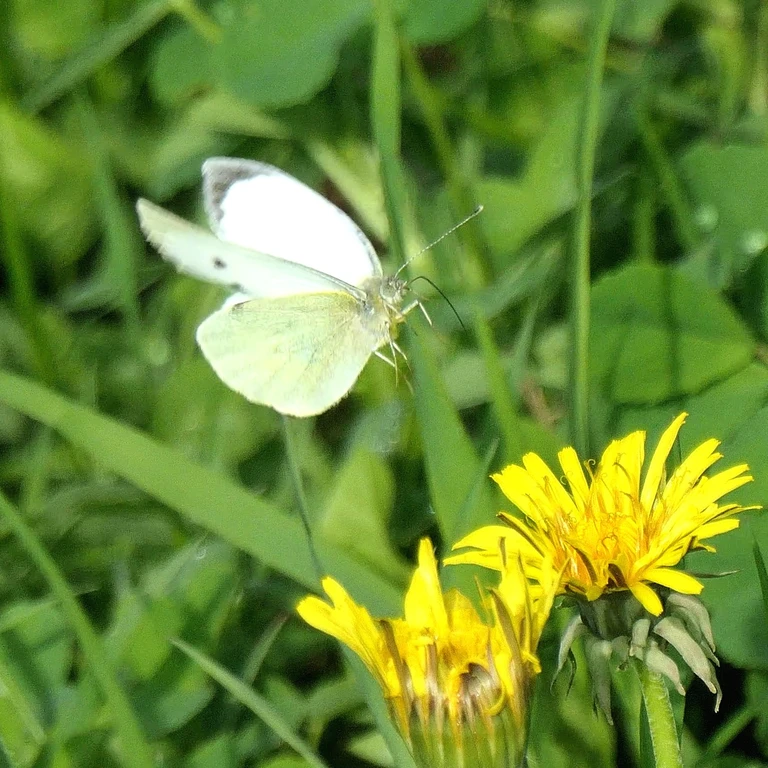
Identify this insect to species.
Pieris brassicae
